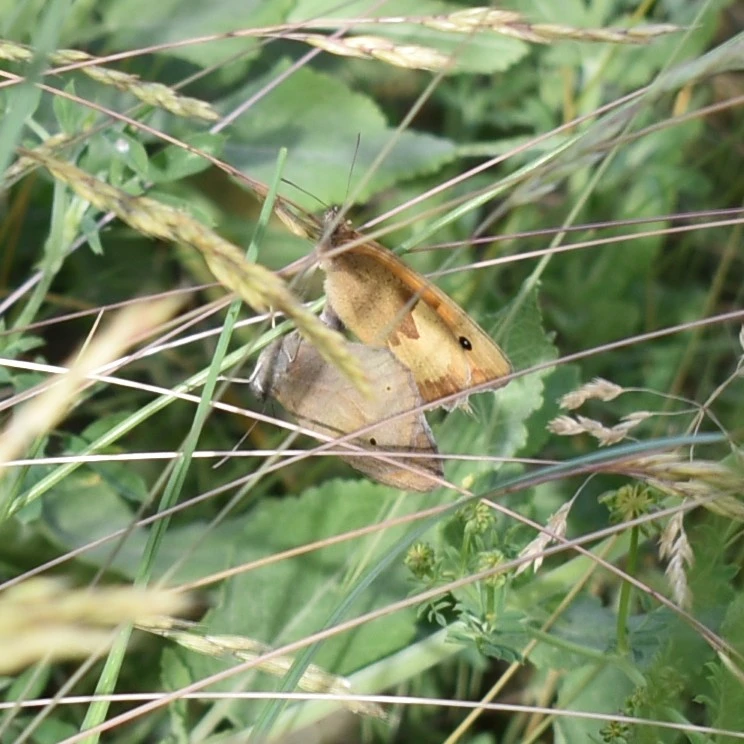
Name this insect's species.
Maniola jurtina
